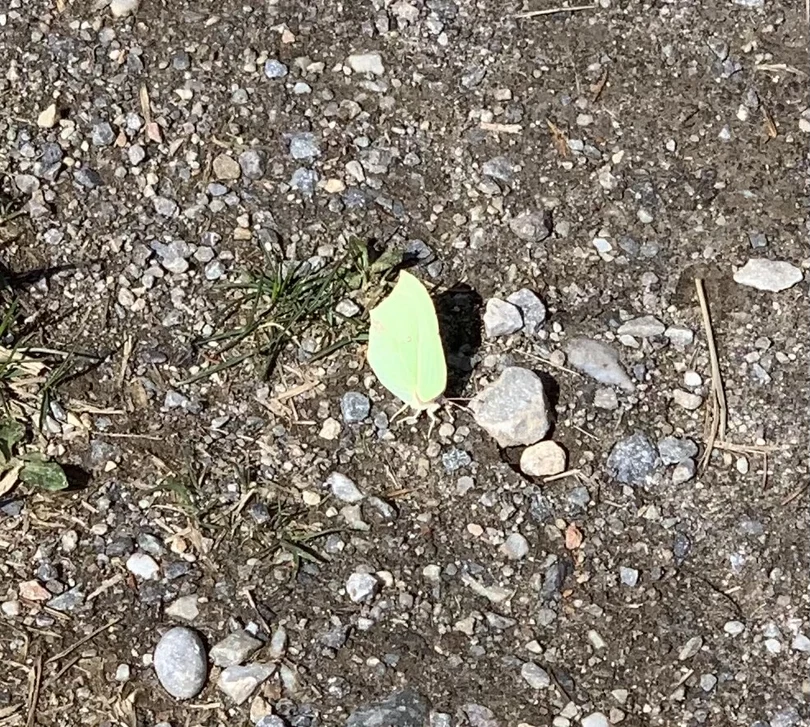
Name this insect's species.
Gonepteryx rhamni
